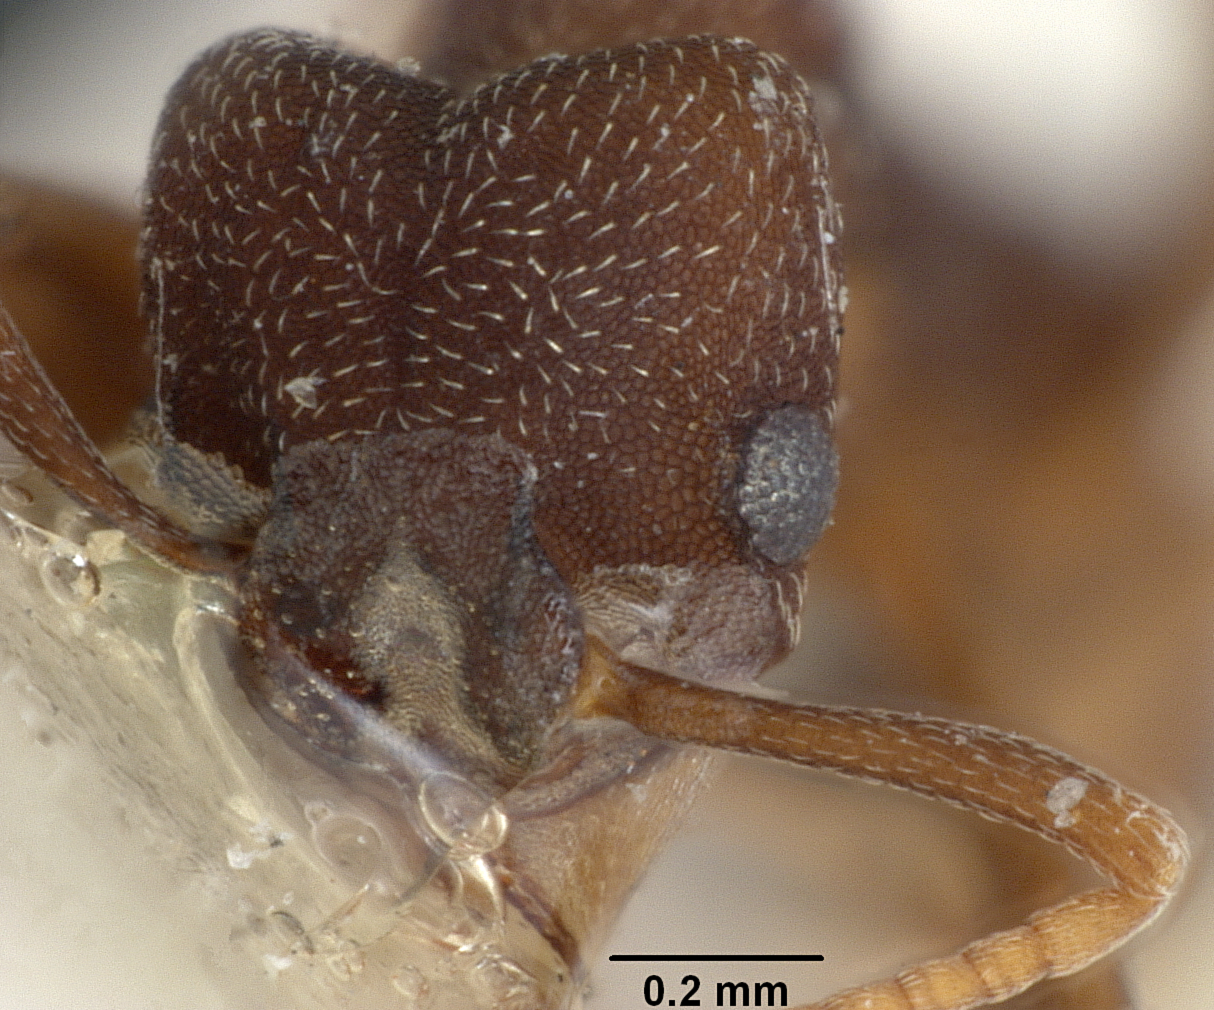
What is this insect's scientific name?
Myrmicocrypta brittoni
